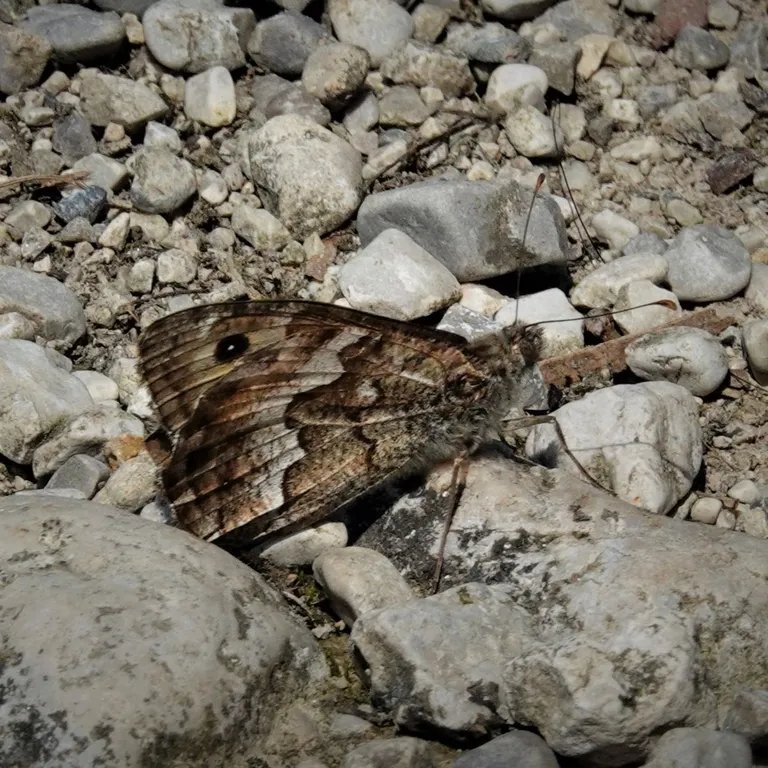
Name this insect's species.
Hipparchia semele
